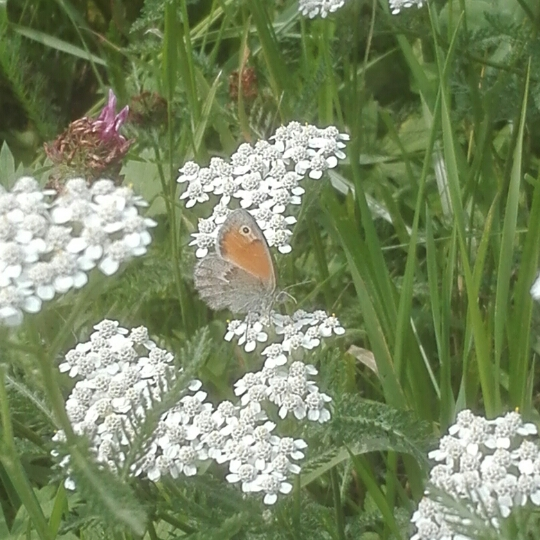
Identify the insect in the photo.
Coenonympha pamphilus
